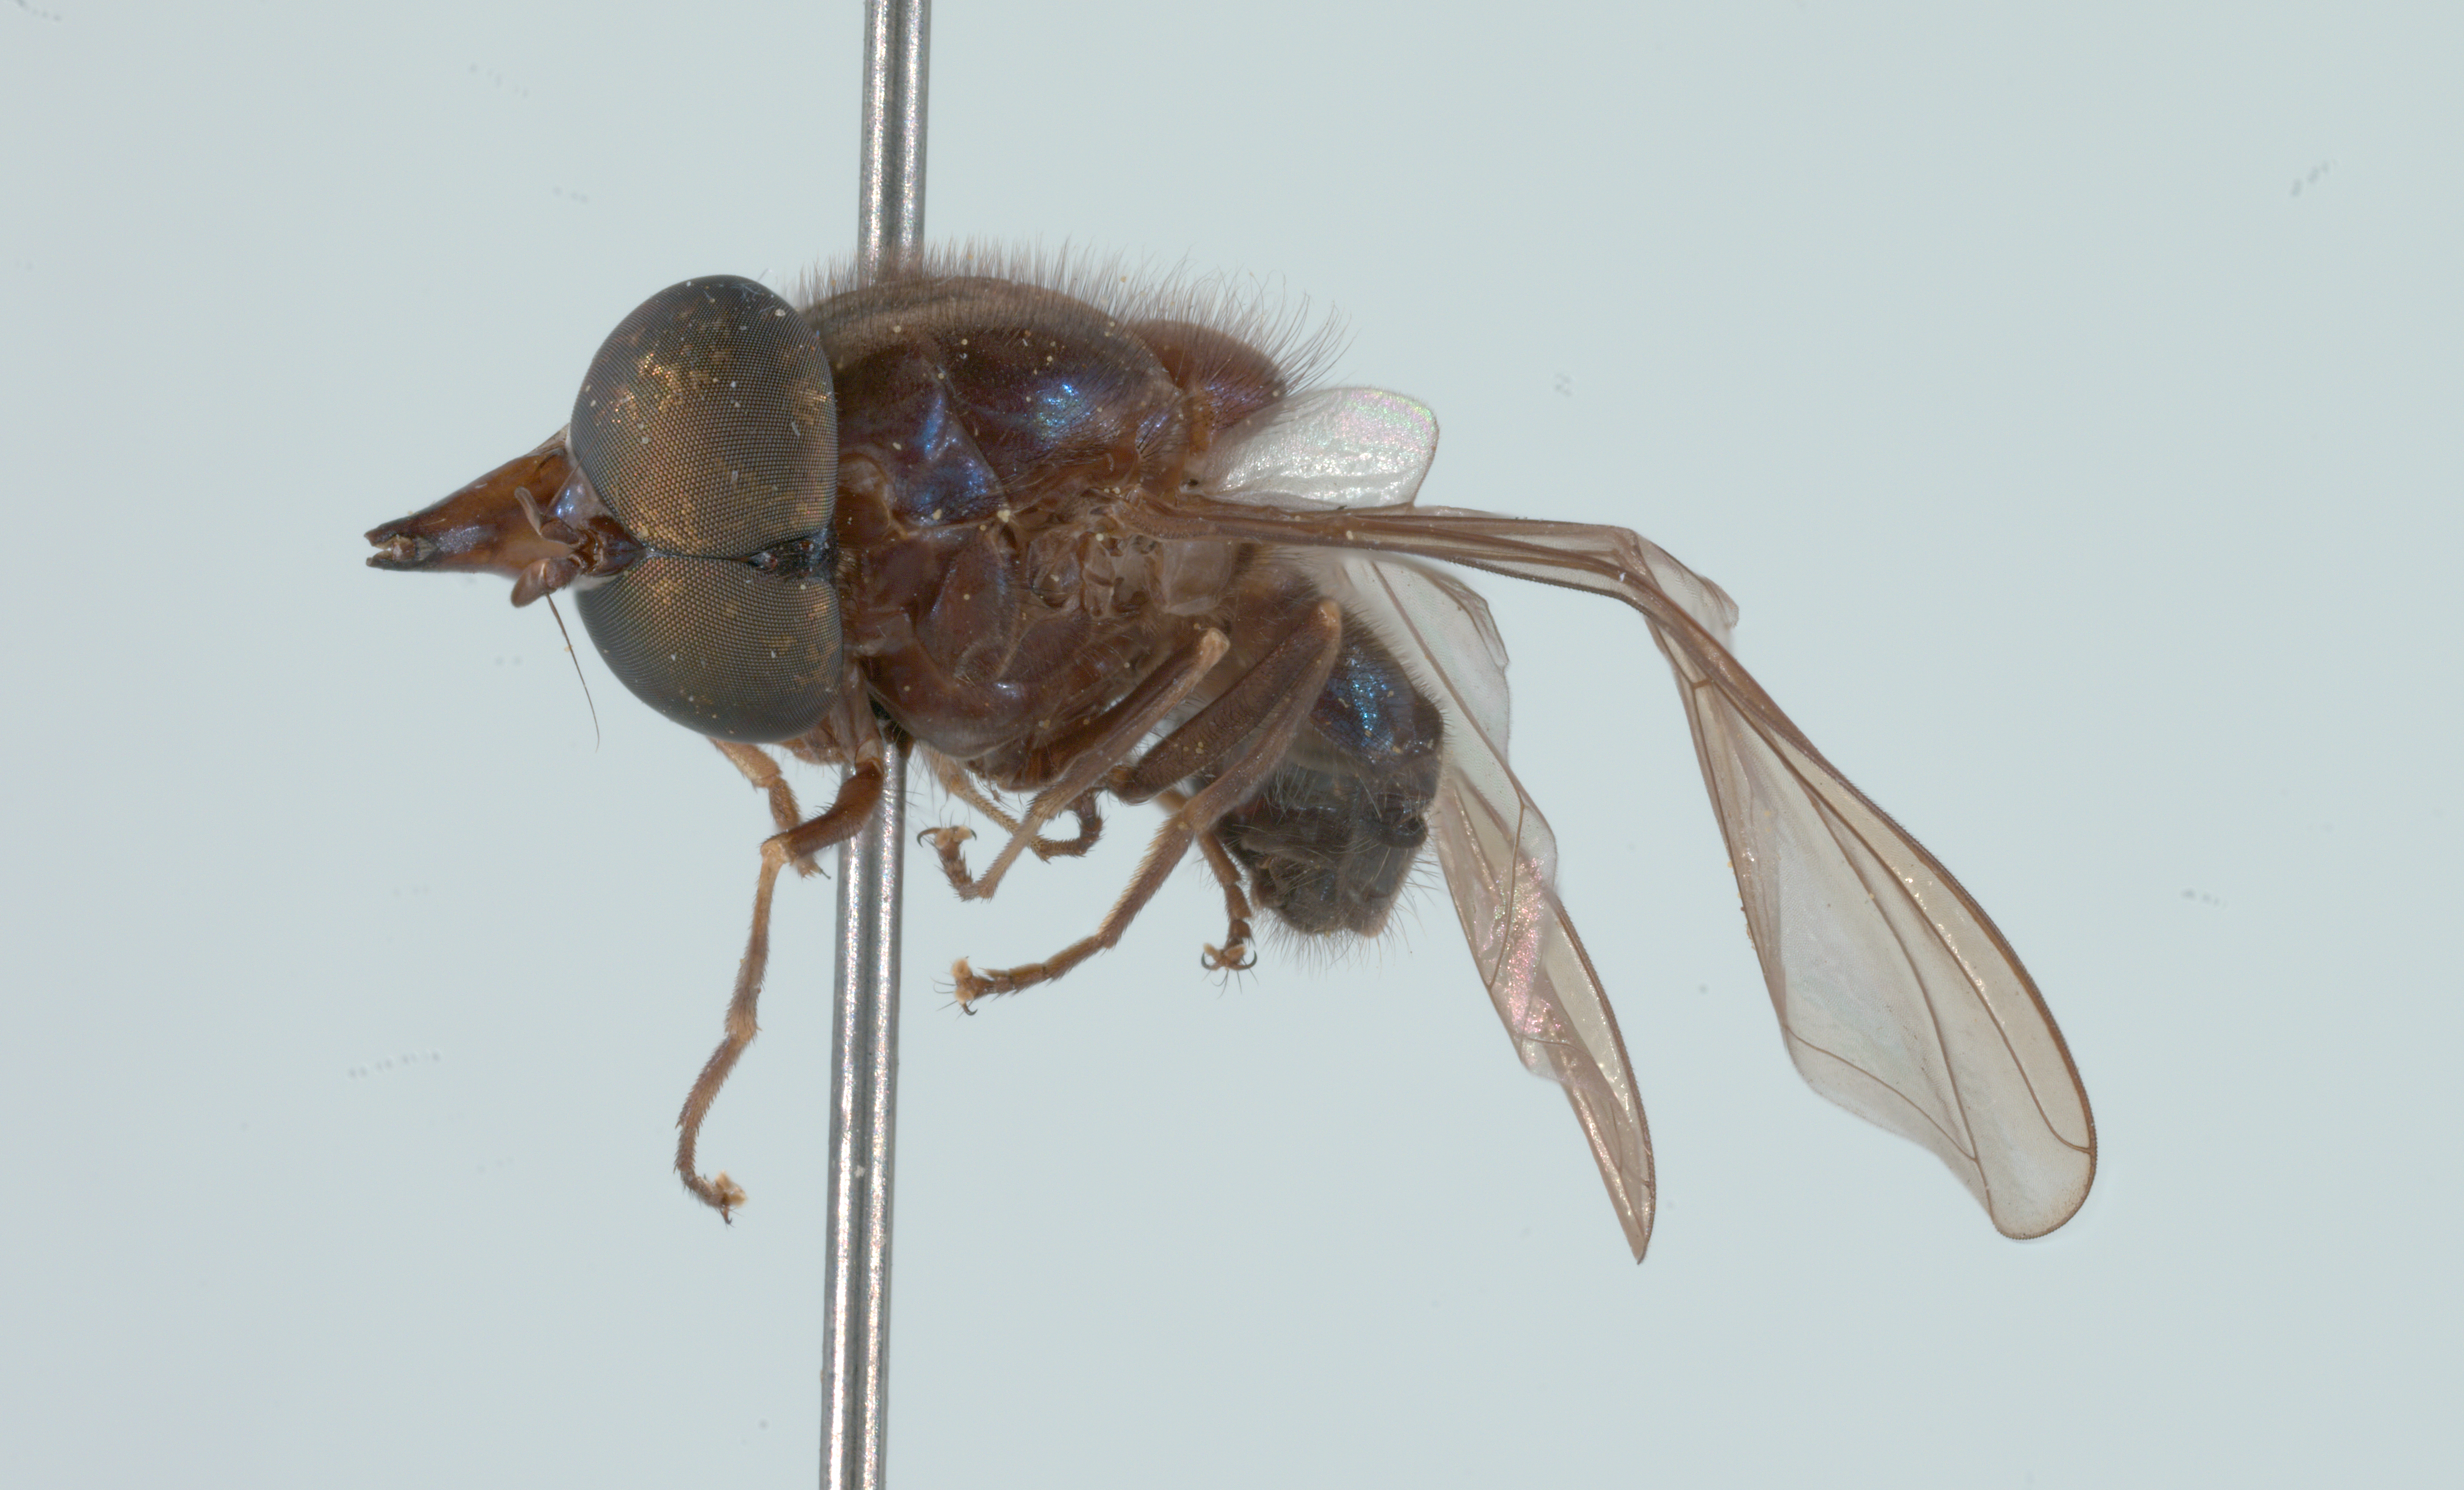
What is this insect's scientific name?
Rhingia cyanoprora
